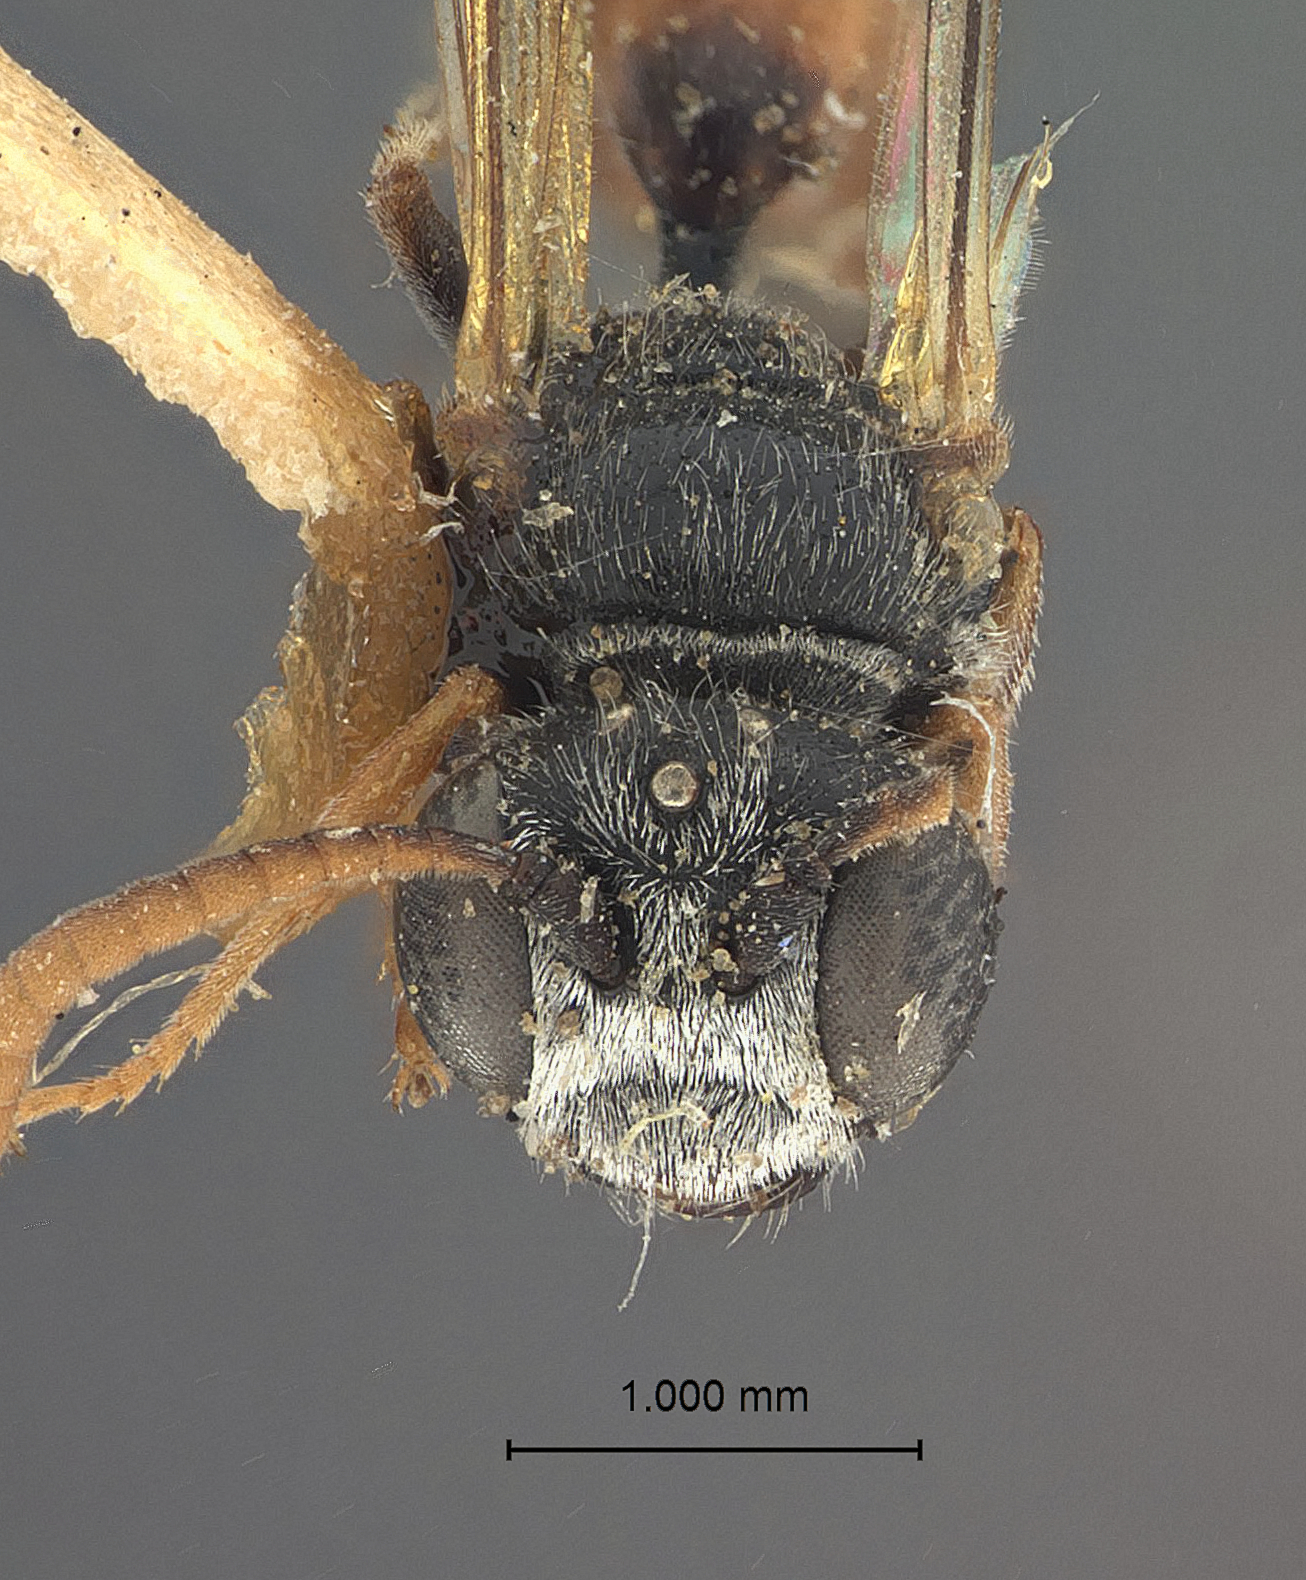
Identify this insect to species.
Psen gregarius
